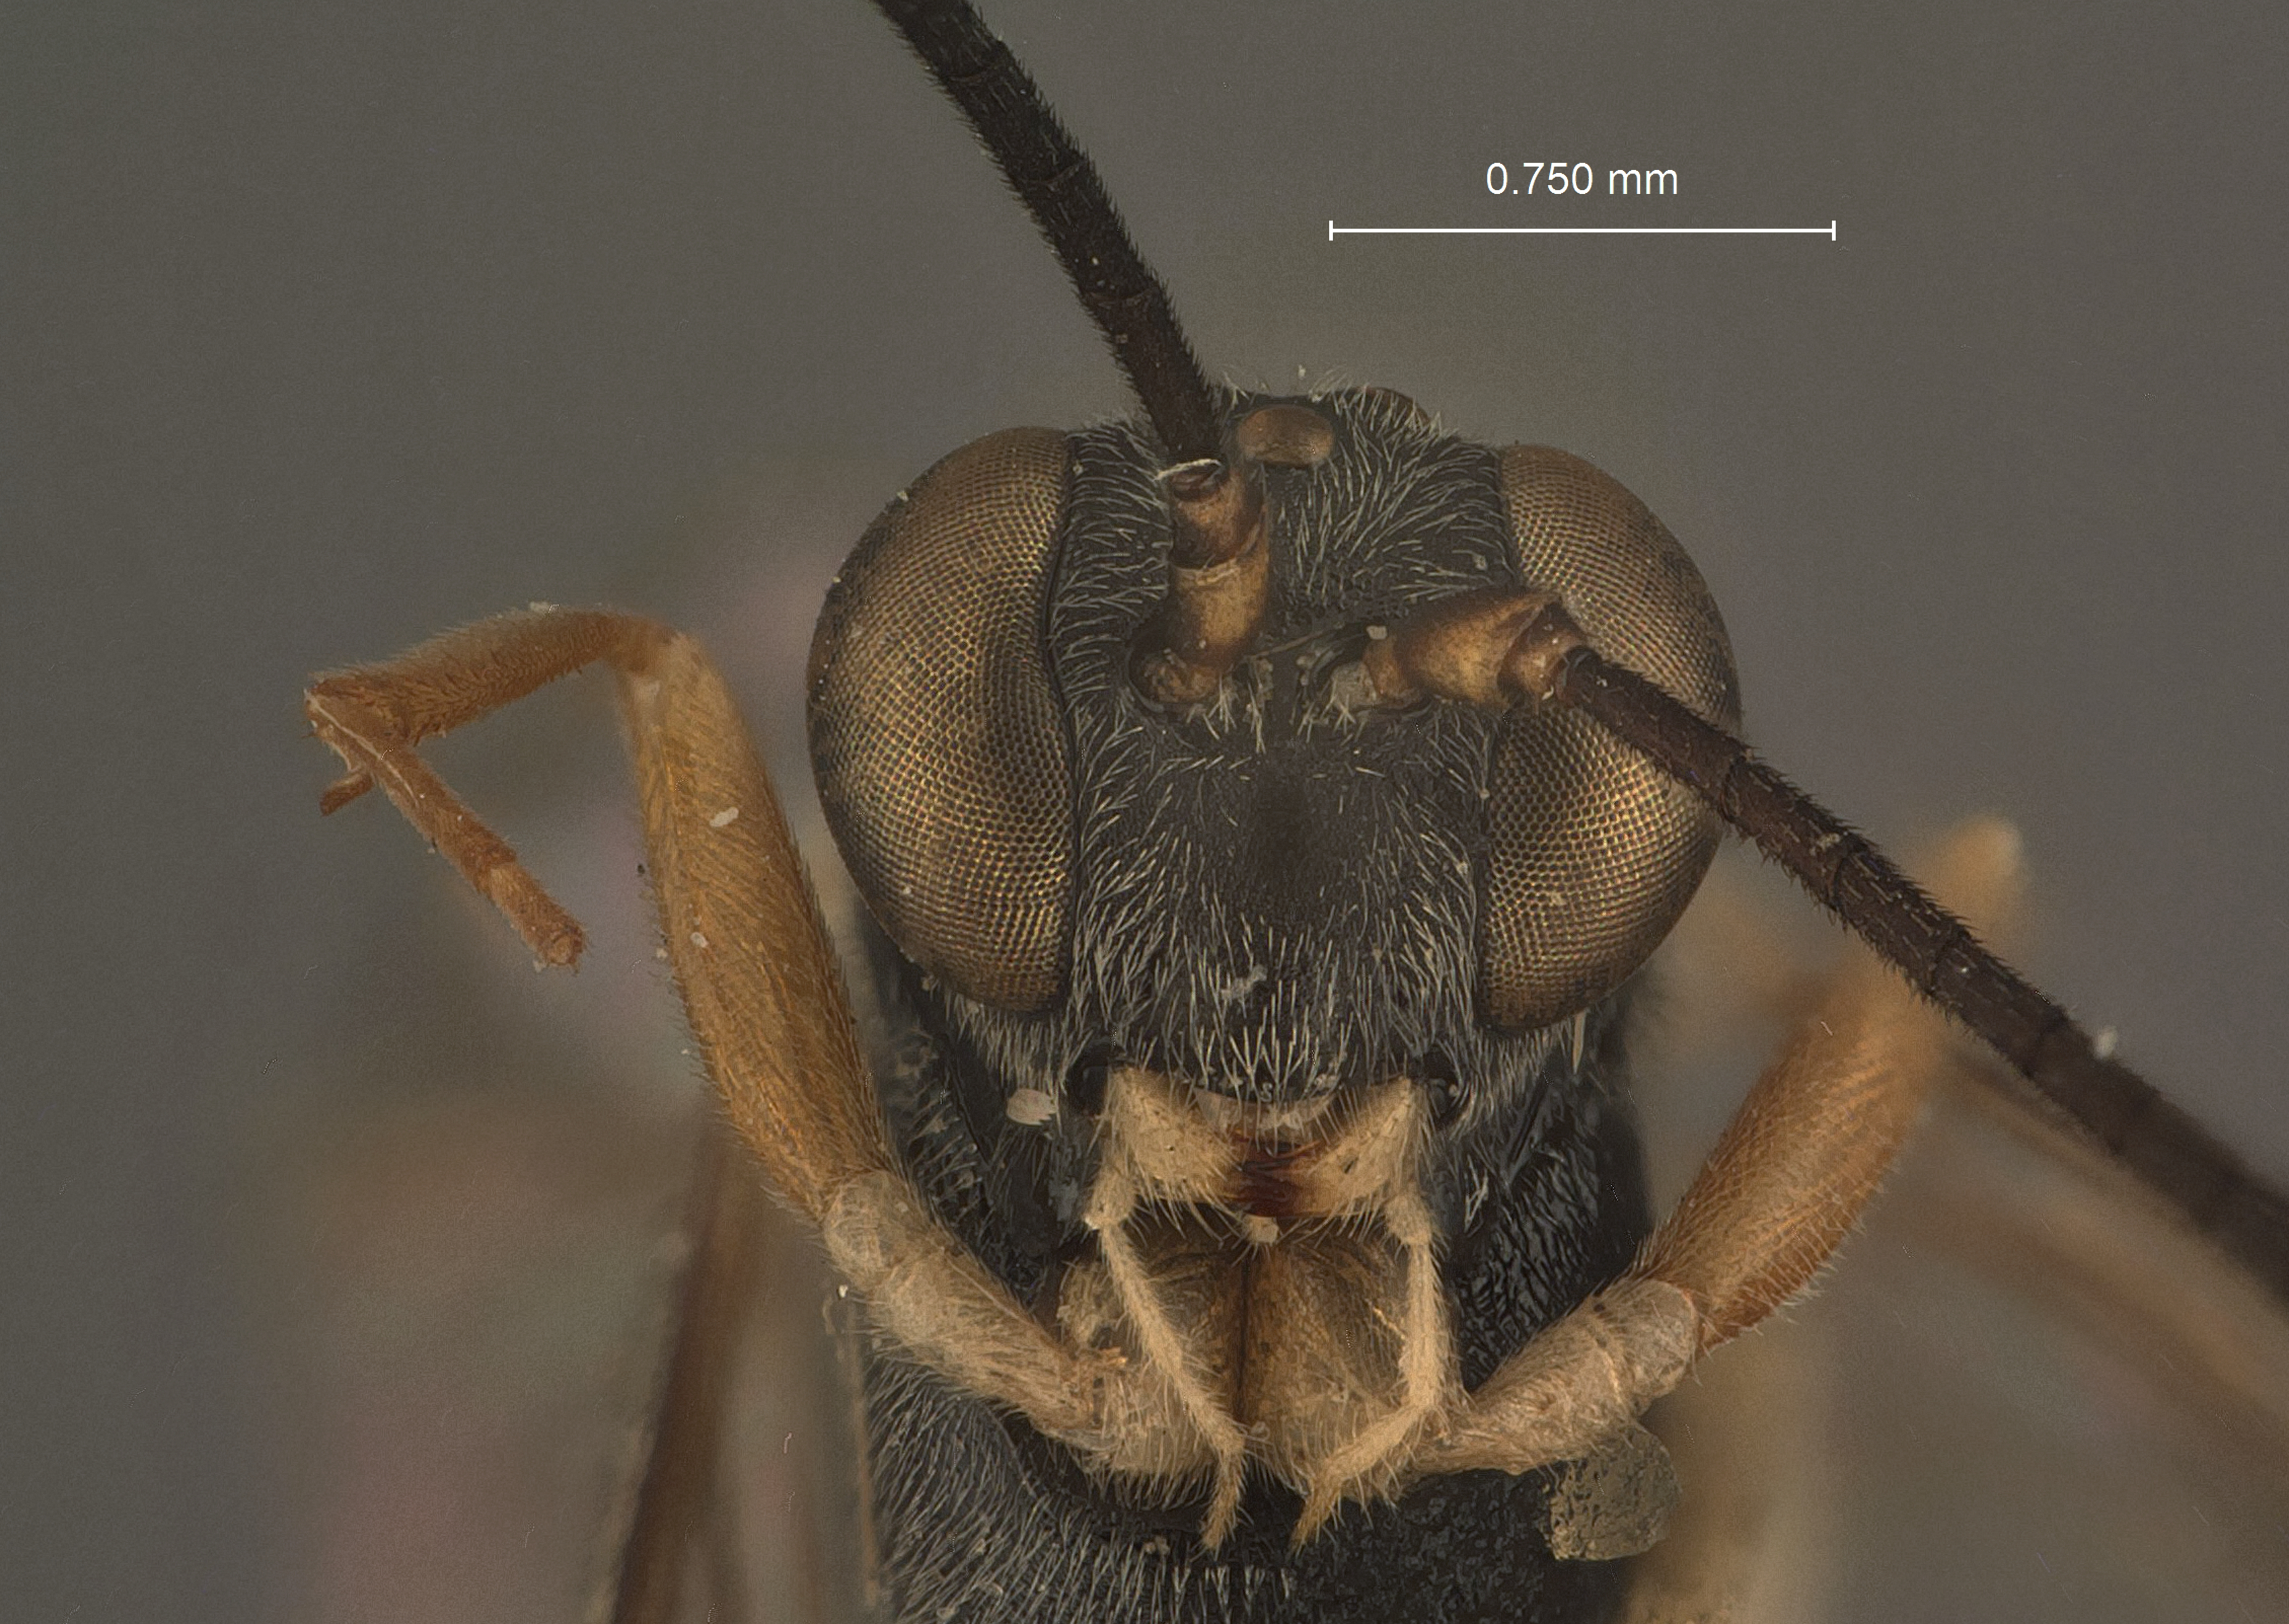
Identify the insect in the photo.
Angitia galleriae
